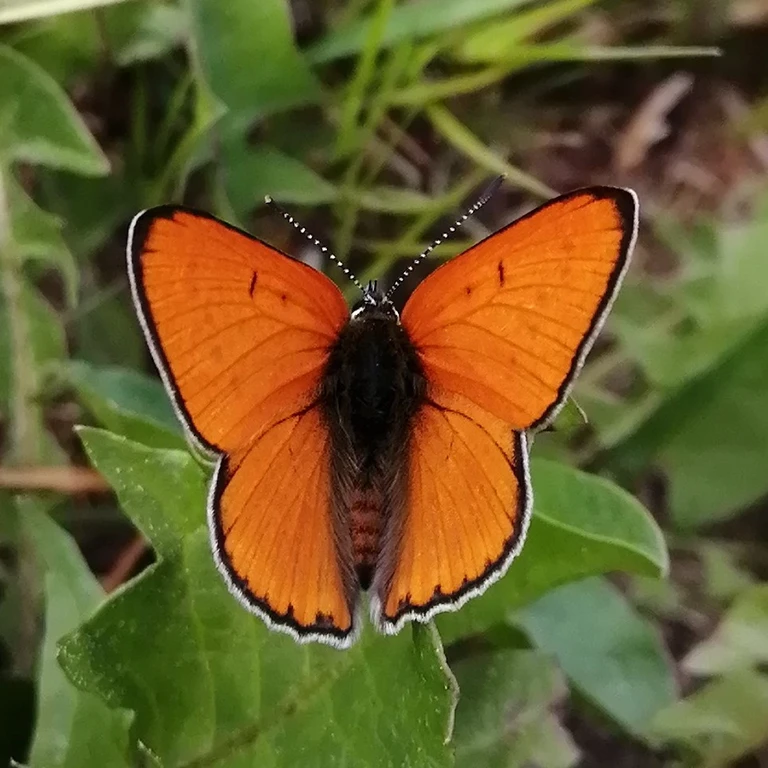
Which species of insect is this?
Lycaena dispar
